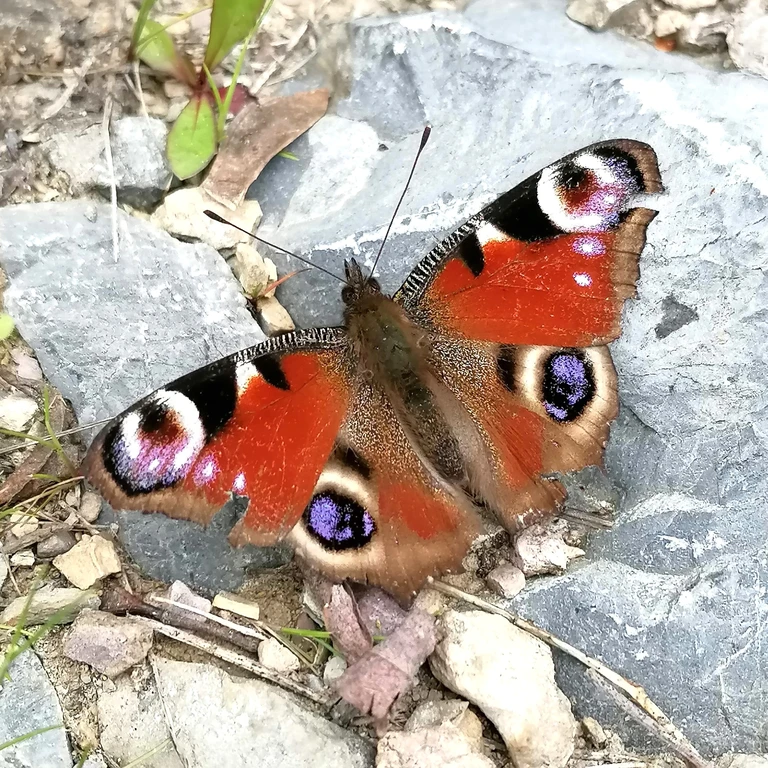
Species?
Aglais io
